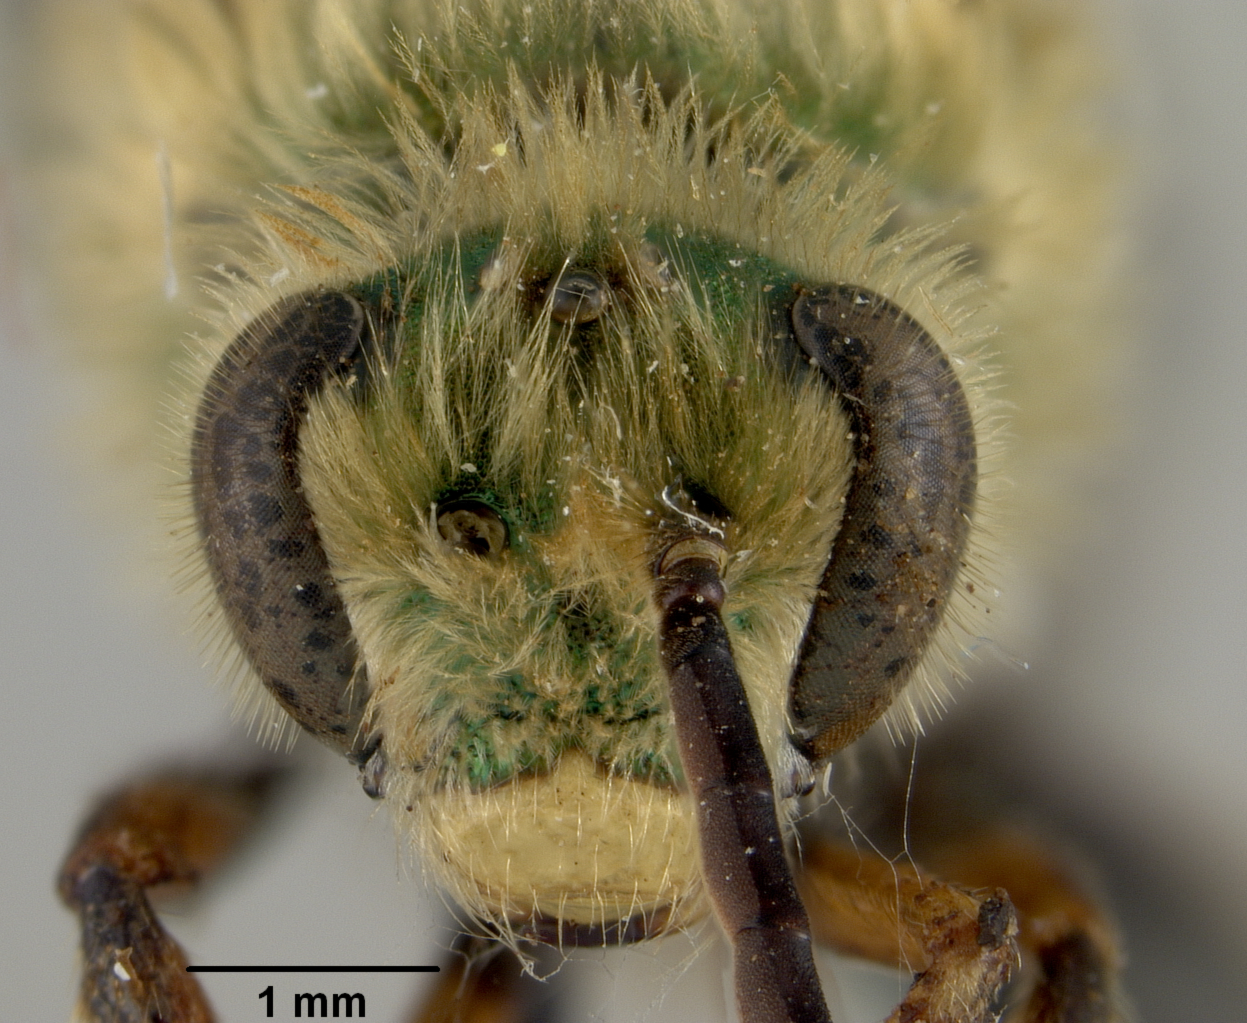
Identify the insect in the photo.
Dinagapostemon uyacanoides
